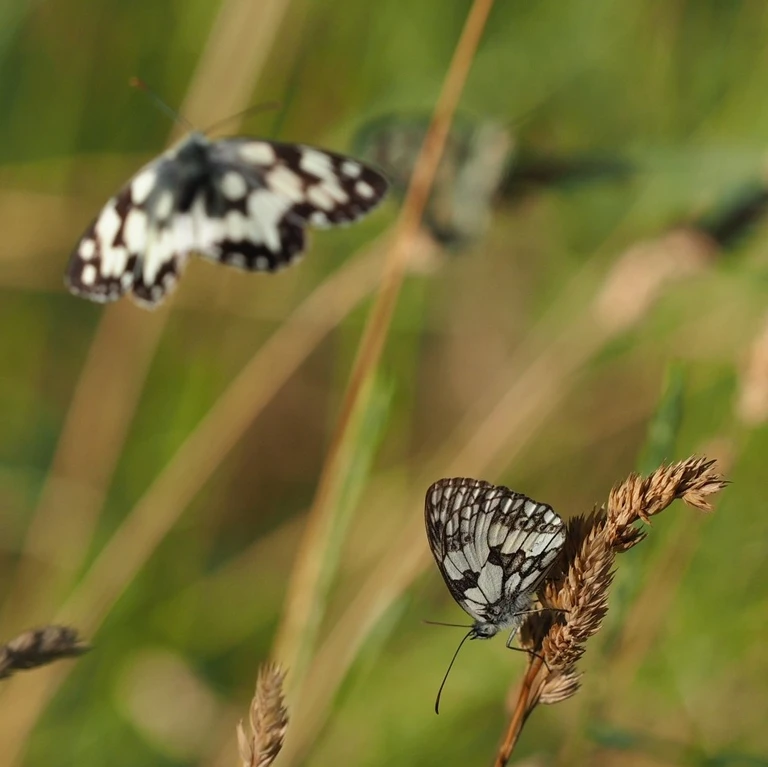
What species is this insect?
Melanargia galathea
